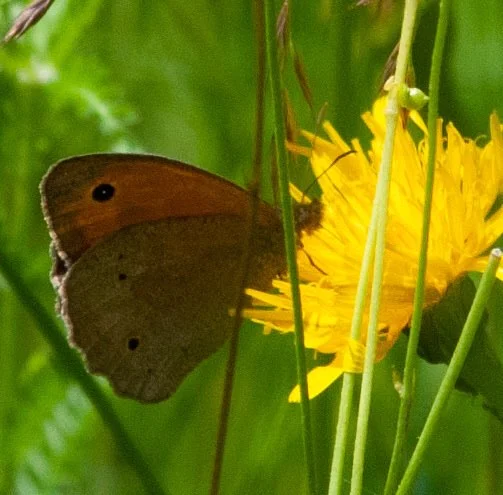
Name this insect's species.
Maniola jurtina
